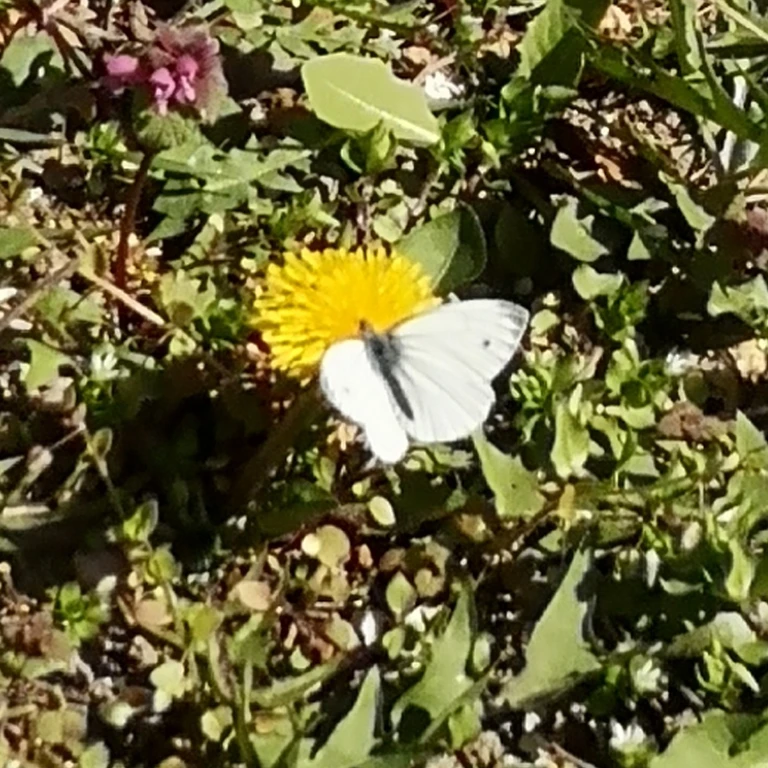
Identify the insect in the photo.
Pieris napi
